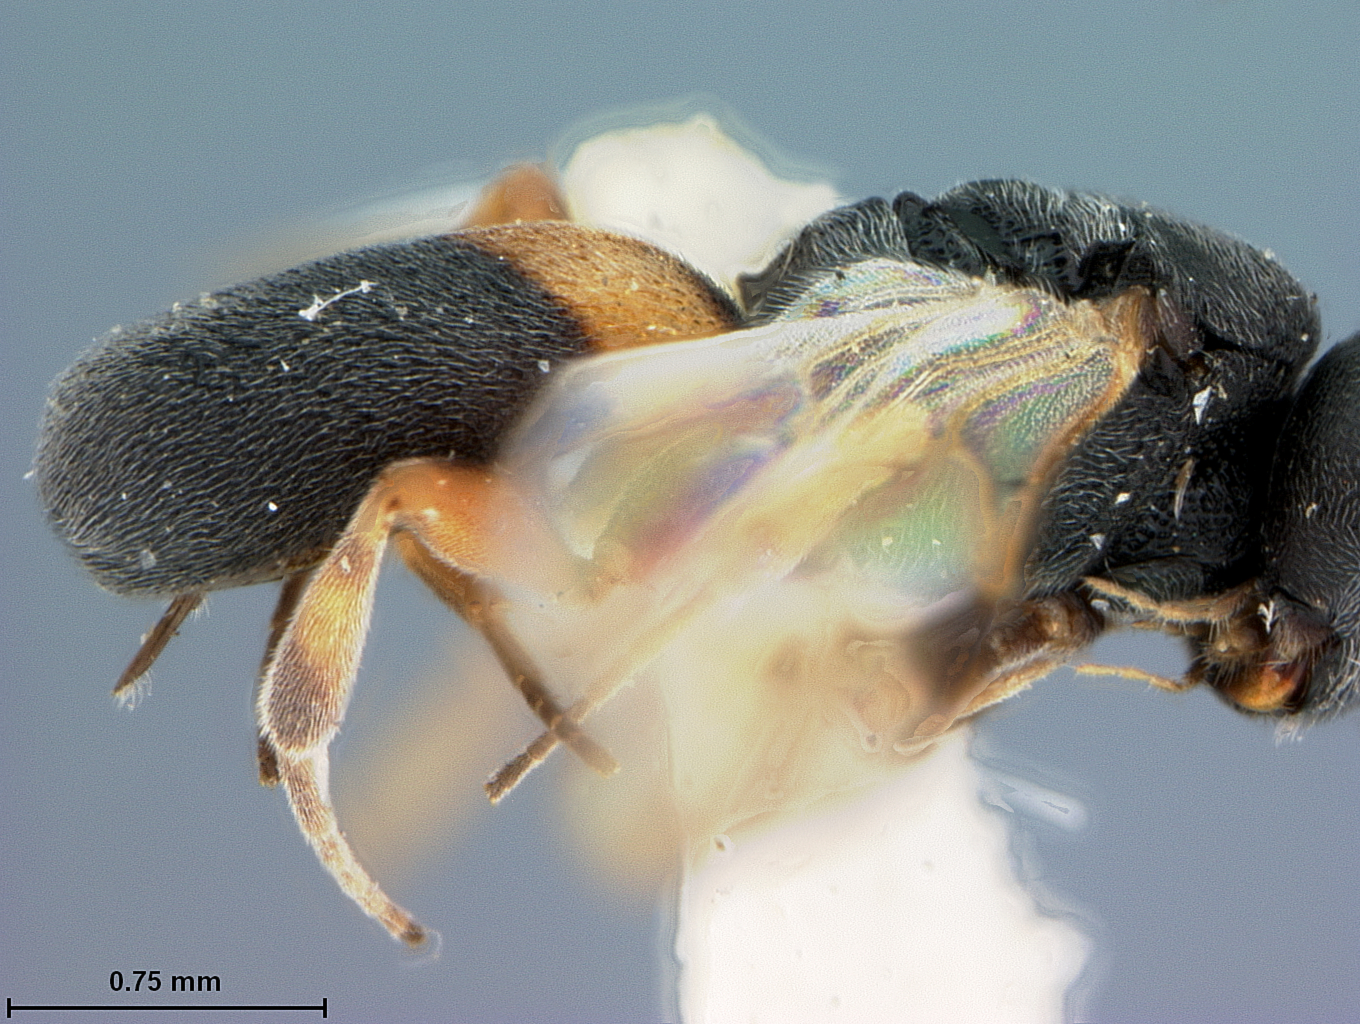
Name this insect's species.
Chelonus gossypicola
